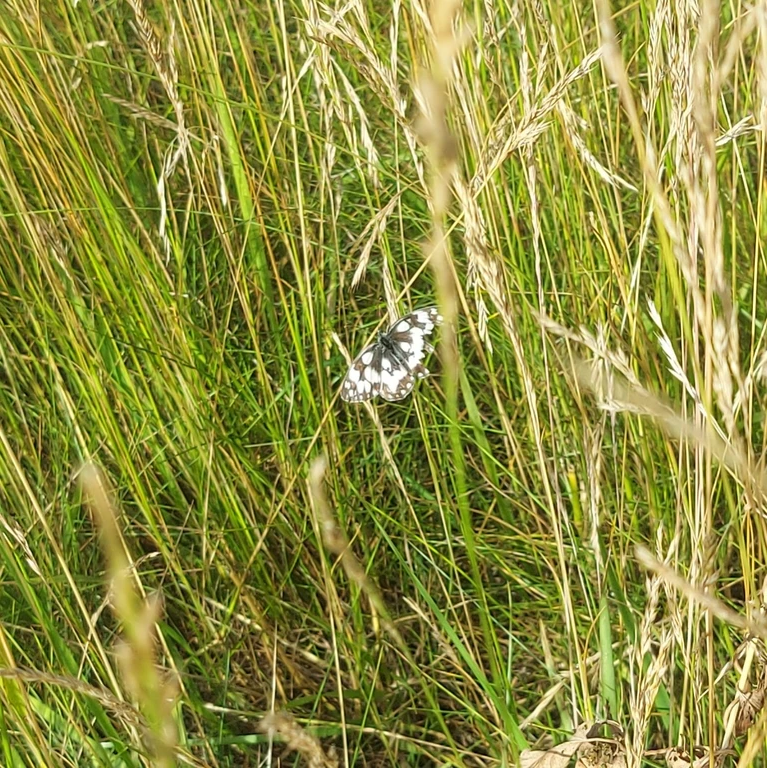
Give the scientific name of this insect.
Melanargia galathea
